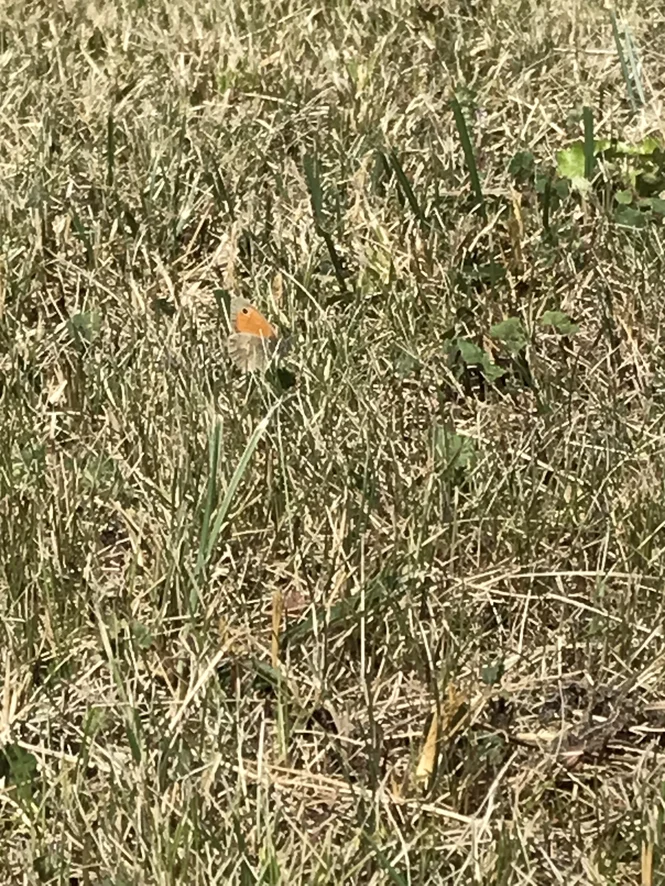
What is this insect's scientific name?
Coenonympha pamphilus
